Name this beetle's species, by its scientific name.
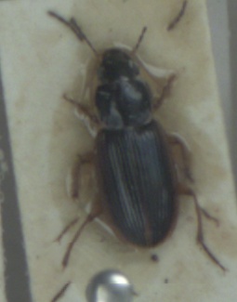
Stenolophus mixtus
